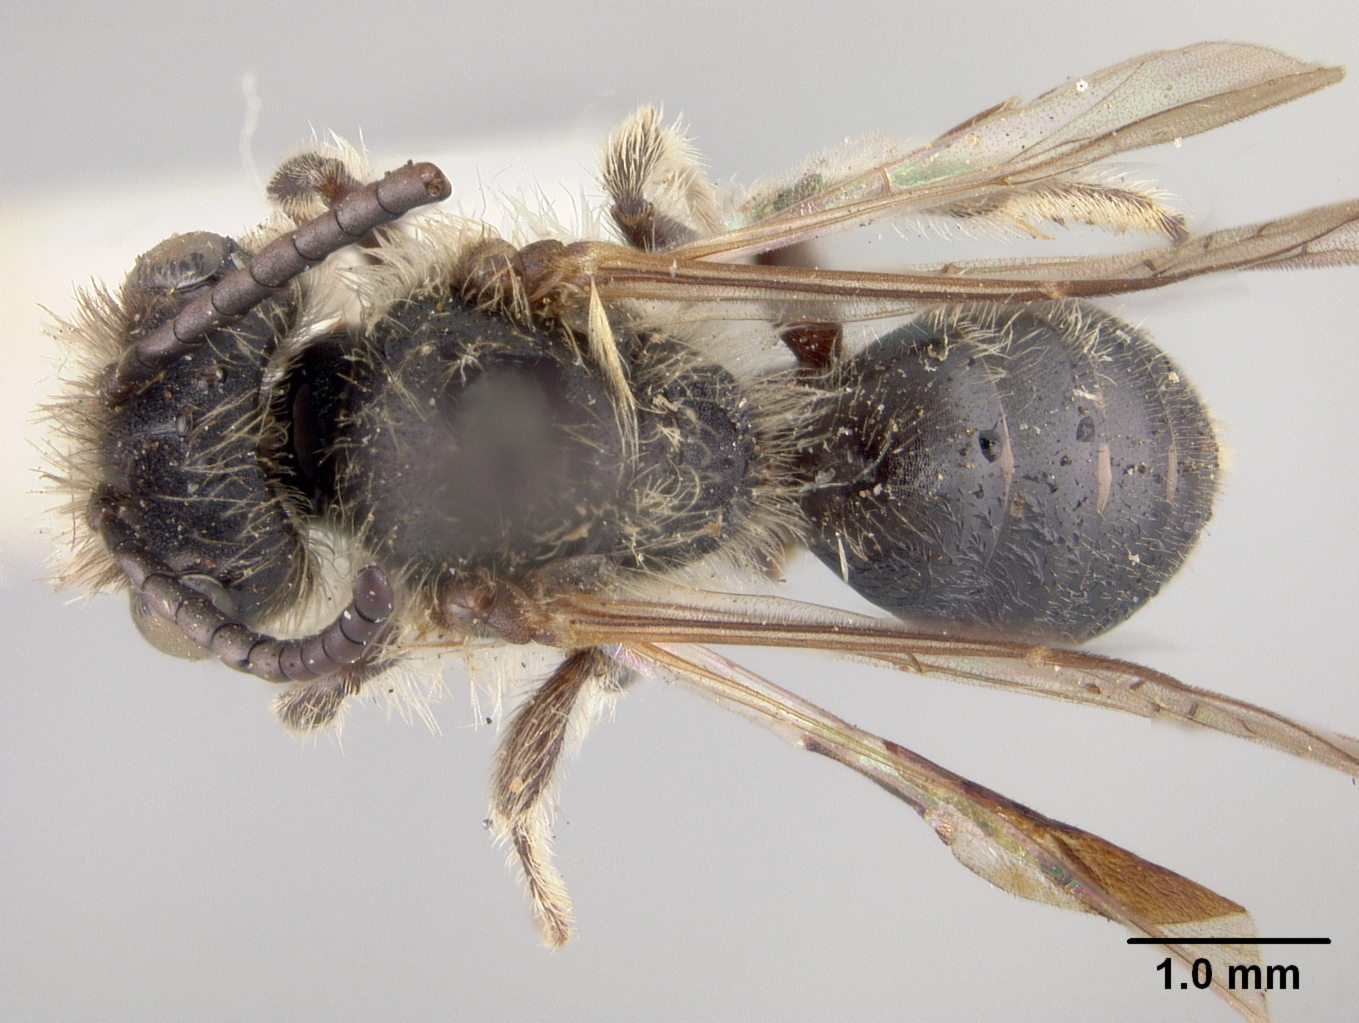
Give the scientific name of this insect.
Andrena candidiformis
